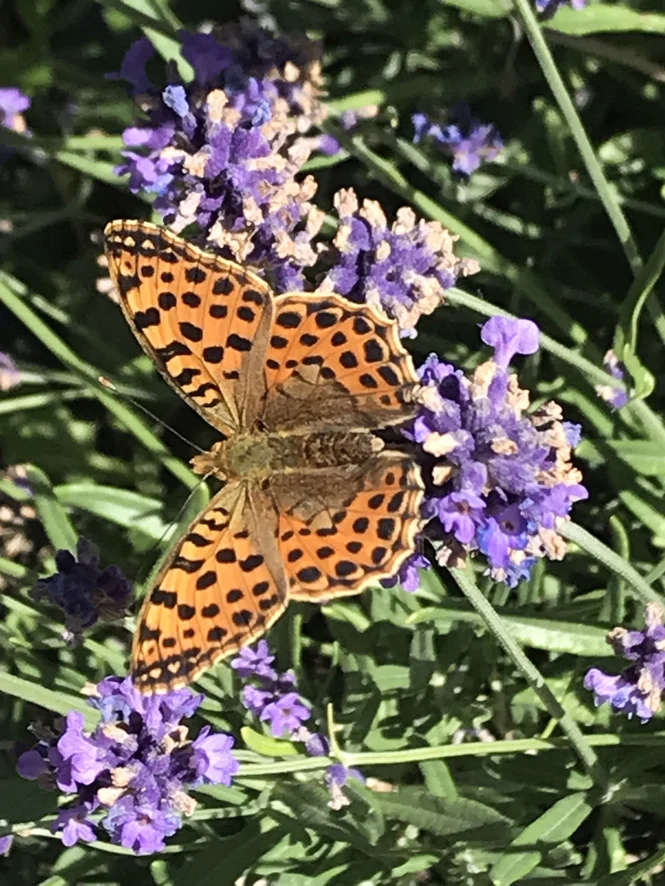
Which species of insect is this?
Issoria lathonia
